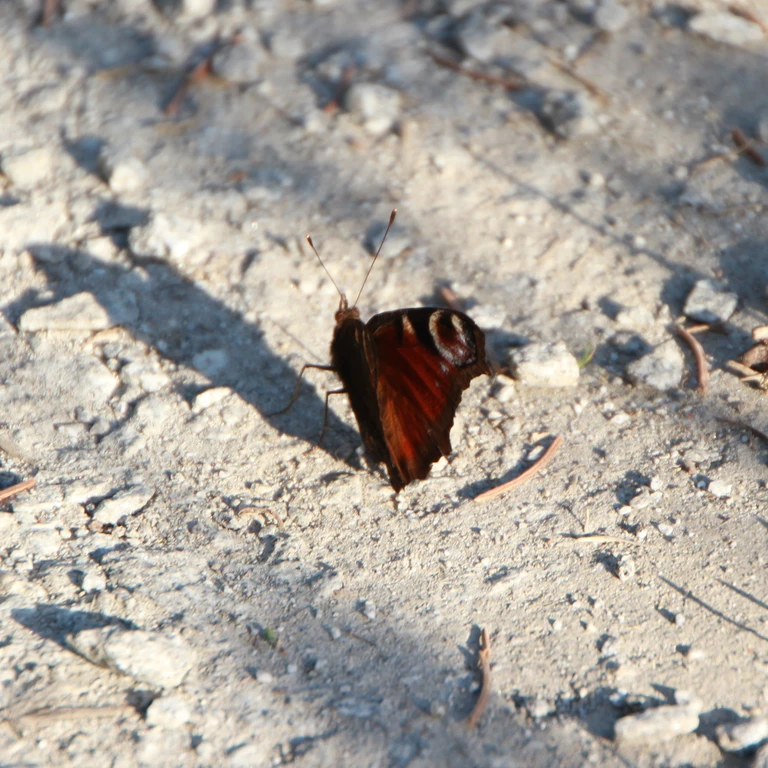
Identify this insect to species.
Aglais io
